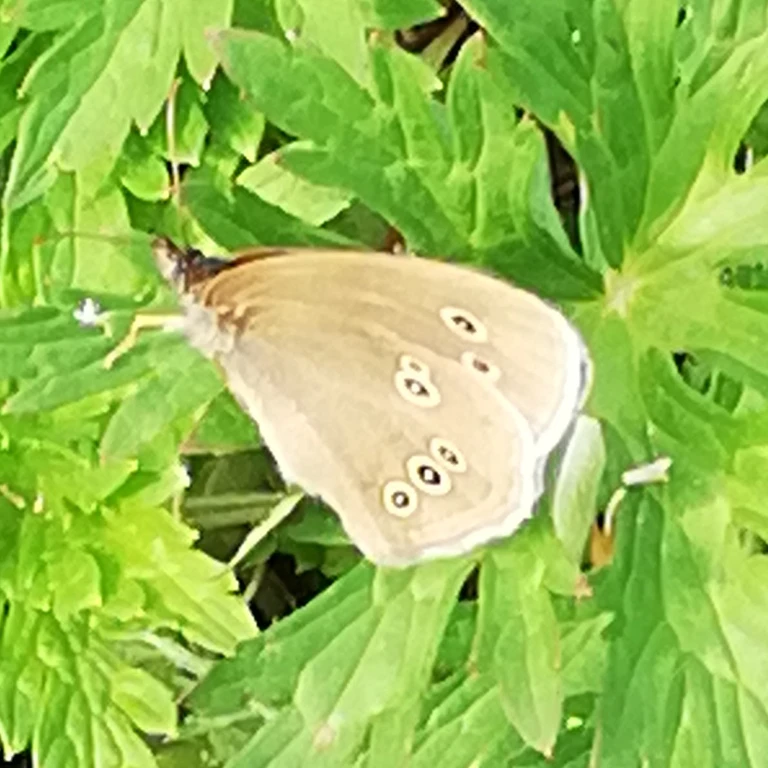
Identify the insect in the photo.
Aphantopus hyperantus
